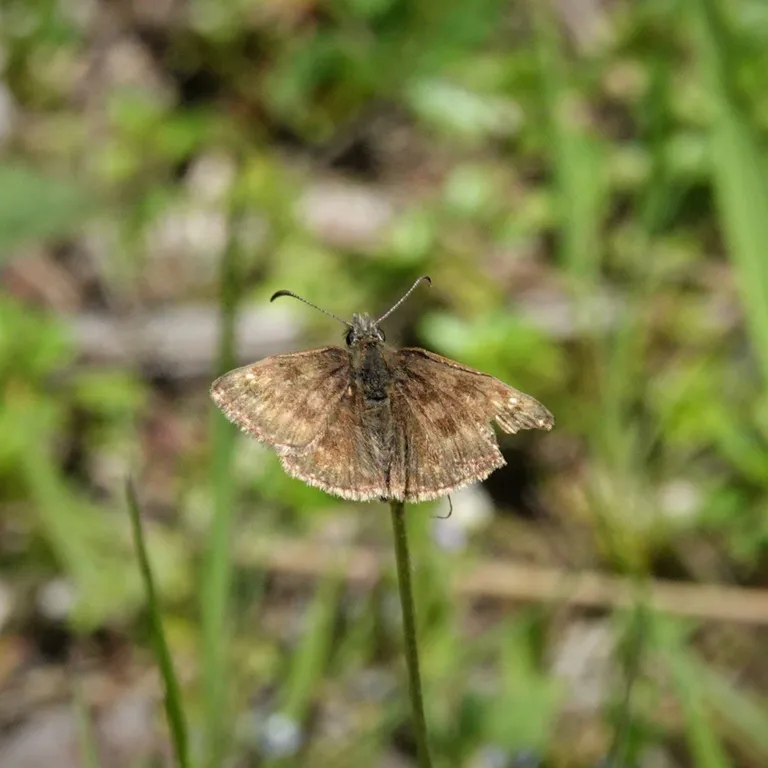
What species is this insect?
Erynnis tages
